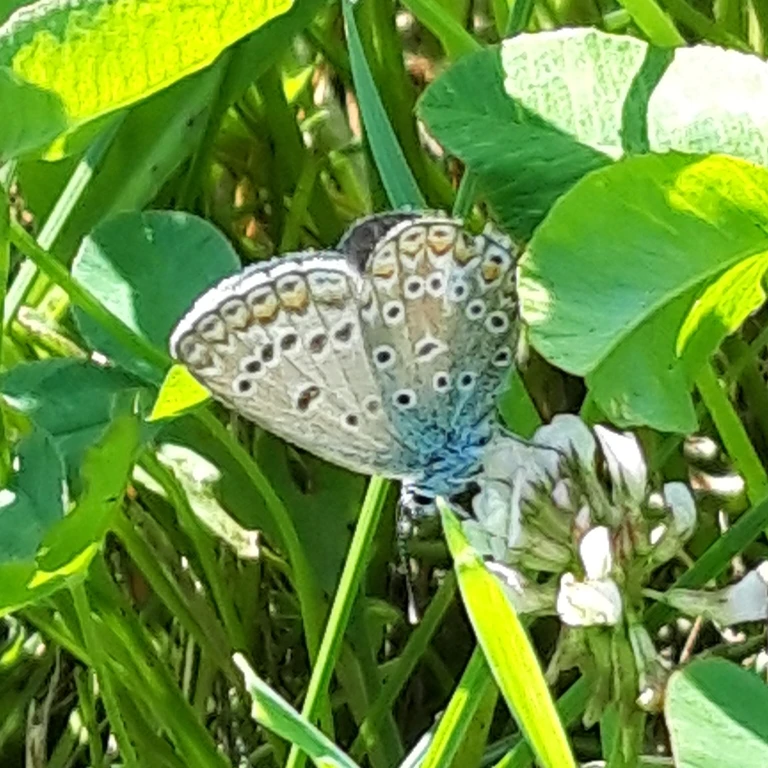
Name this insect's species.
Polyommatus icarus
